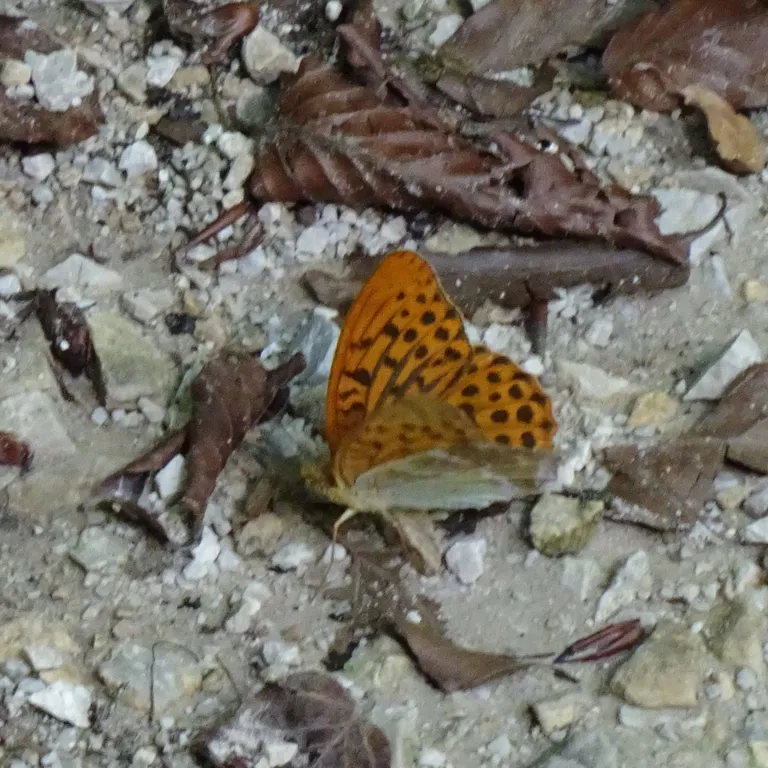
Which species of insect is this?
Argynnis paphia
